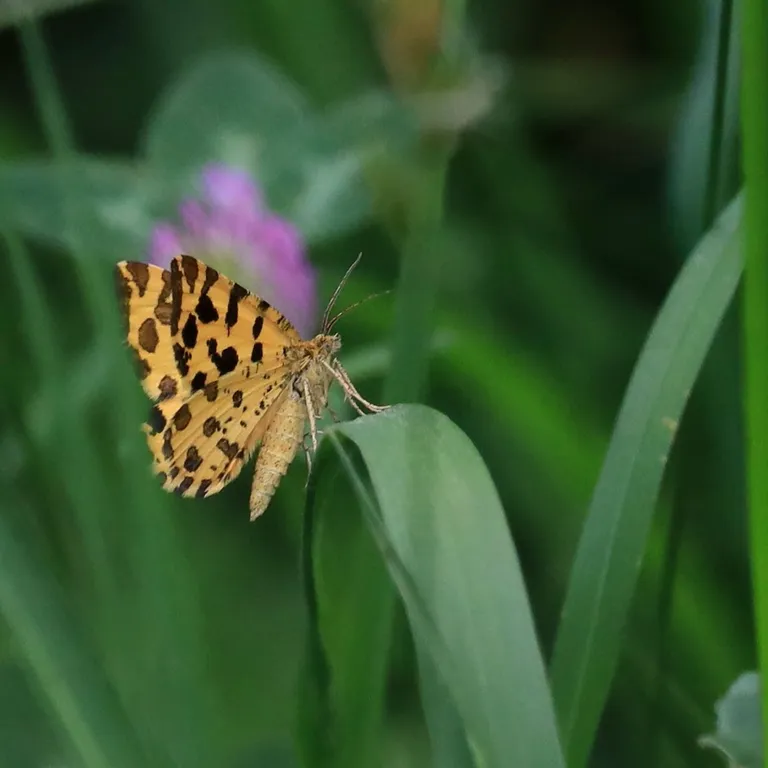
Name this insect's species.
Pseudopanthera macularia
